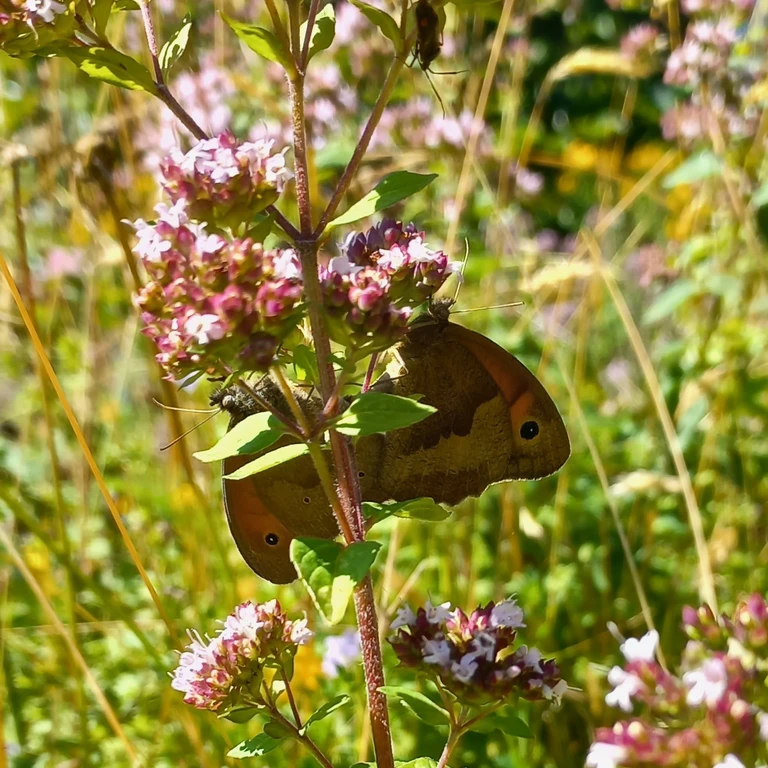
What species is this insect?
Maniola jurtina
